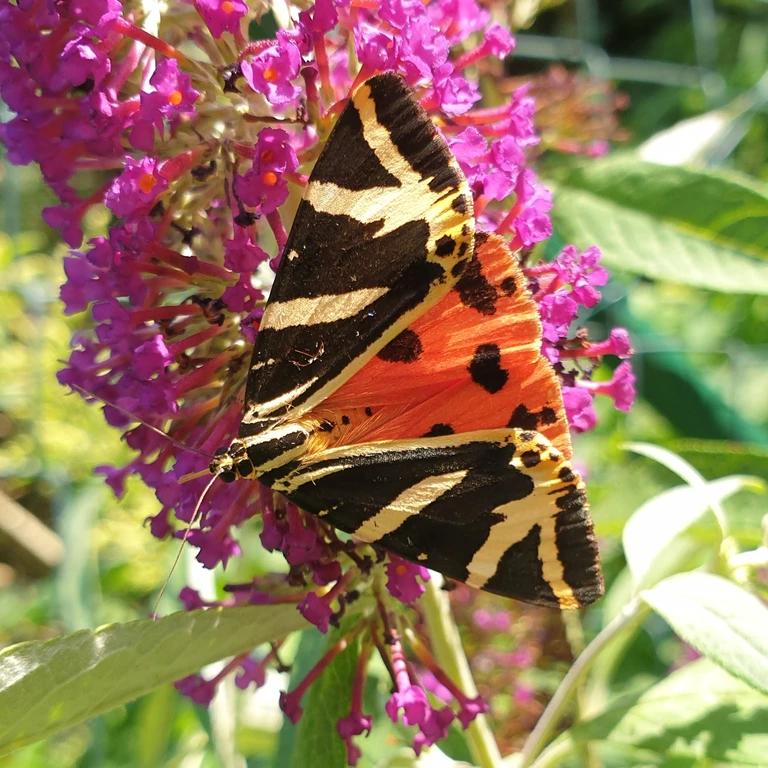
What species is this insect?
Euplagia quadripunctaria
